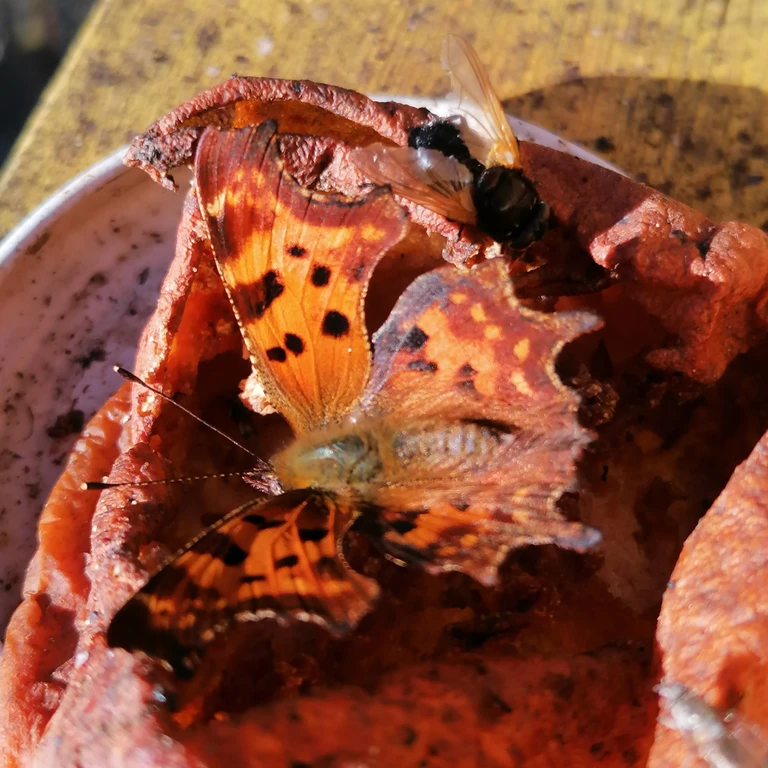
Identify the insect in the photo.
Polygonia c-album
